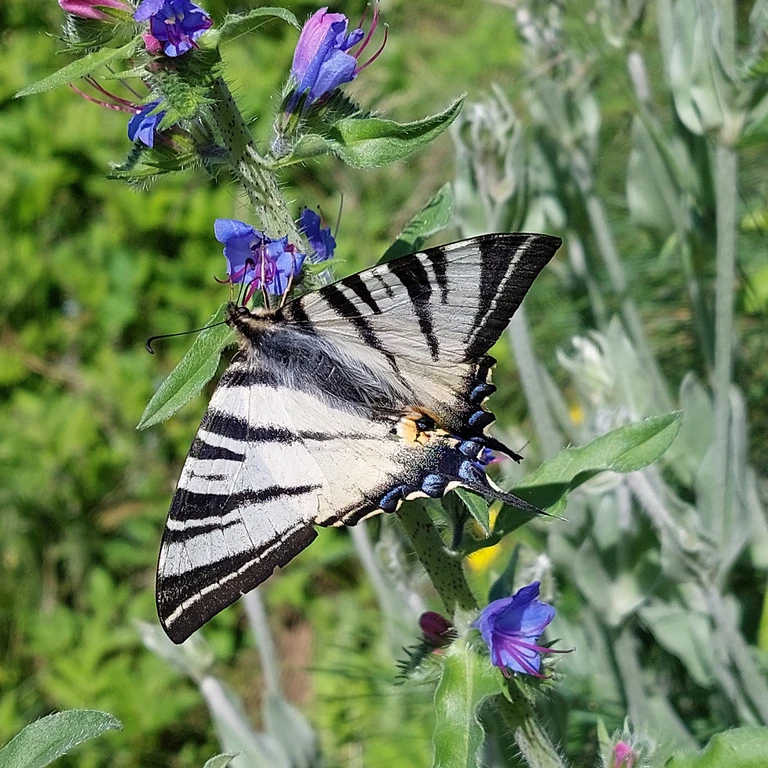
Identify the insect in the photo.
Iphiclides podalirius
